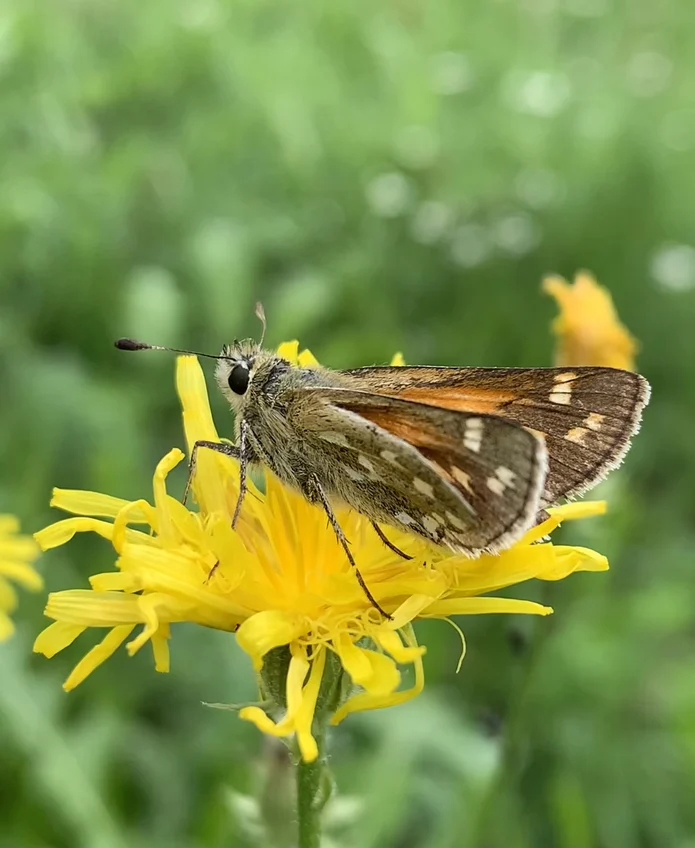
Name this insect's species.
Hesperia comma
